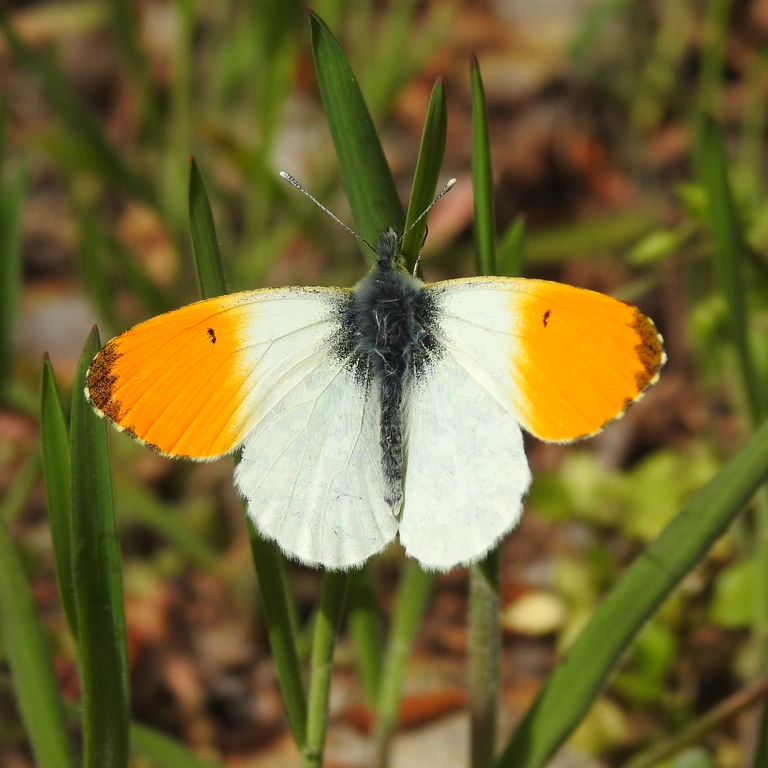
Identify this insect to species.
Anthocharis cardamines
